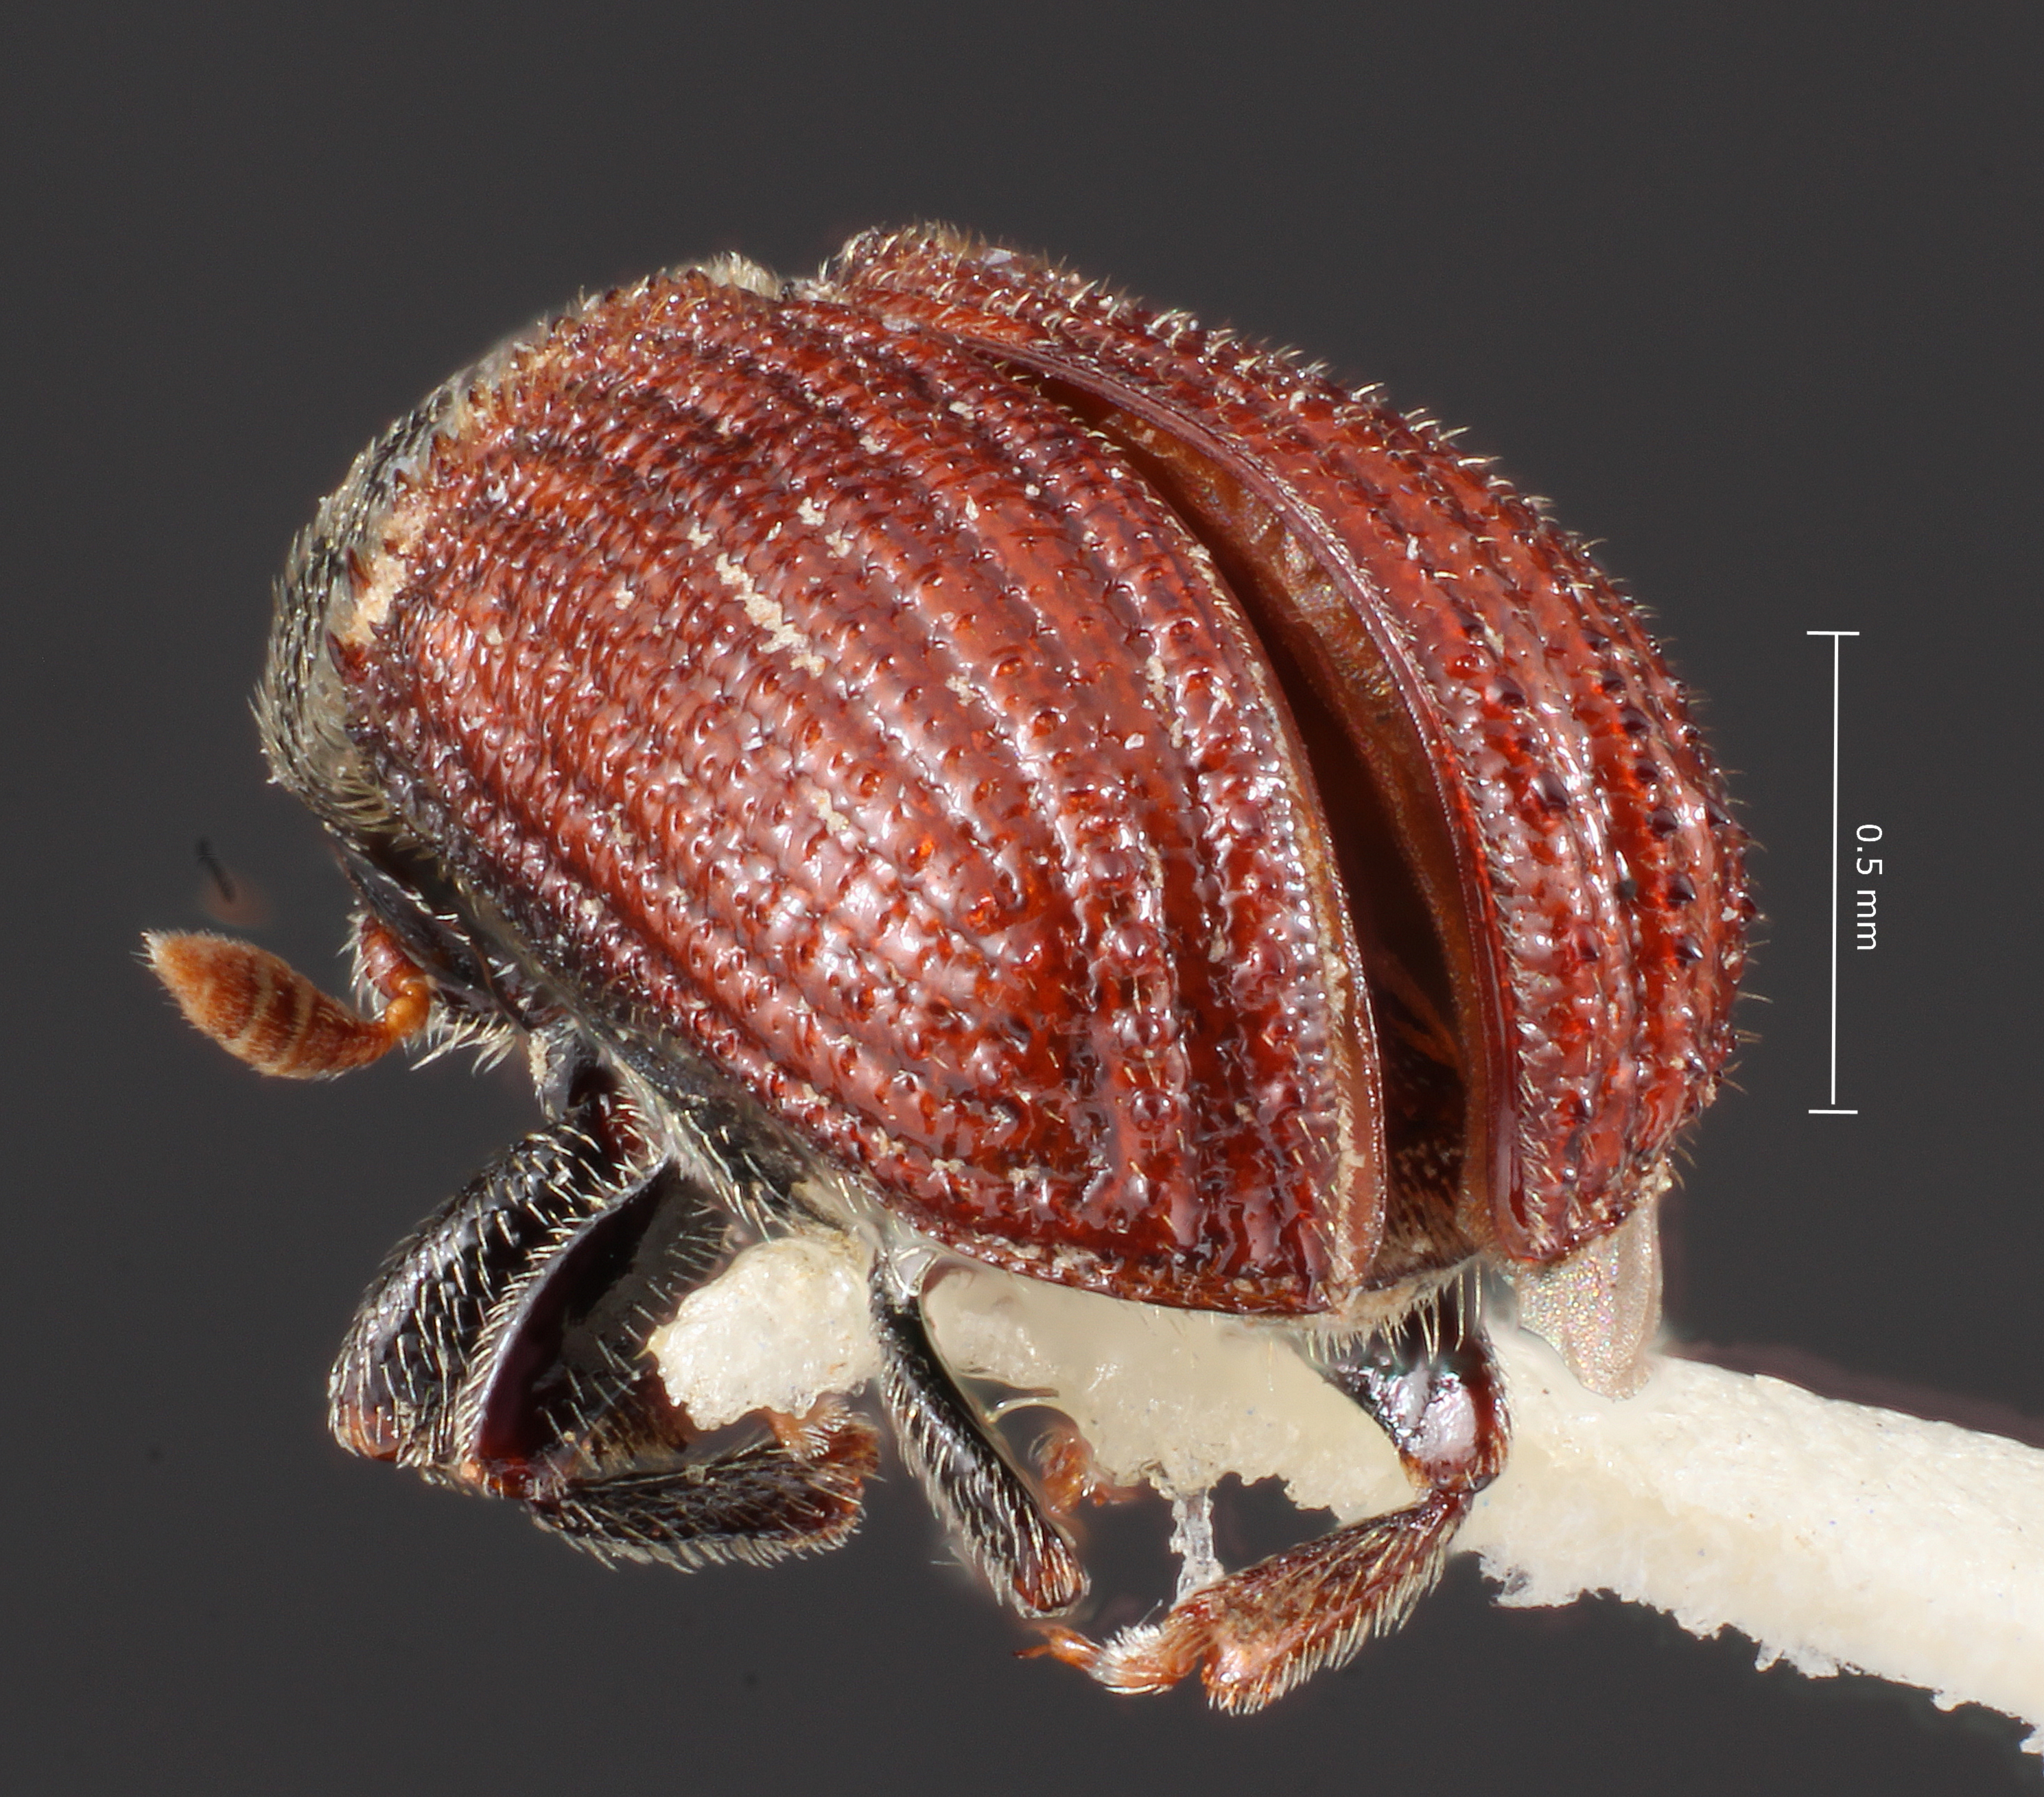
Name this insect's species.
Phloeosinus buckhorni
